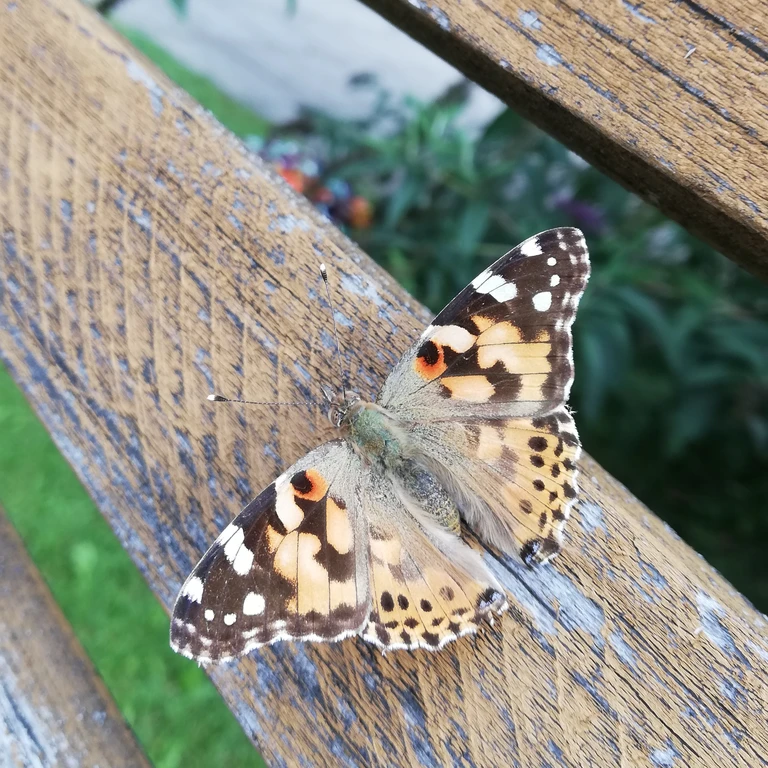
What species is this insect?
Vanessa cardui
